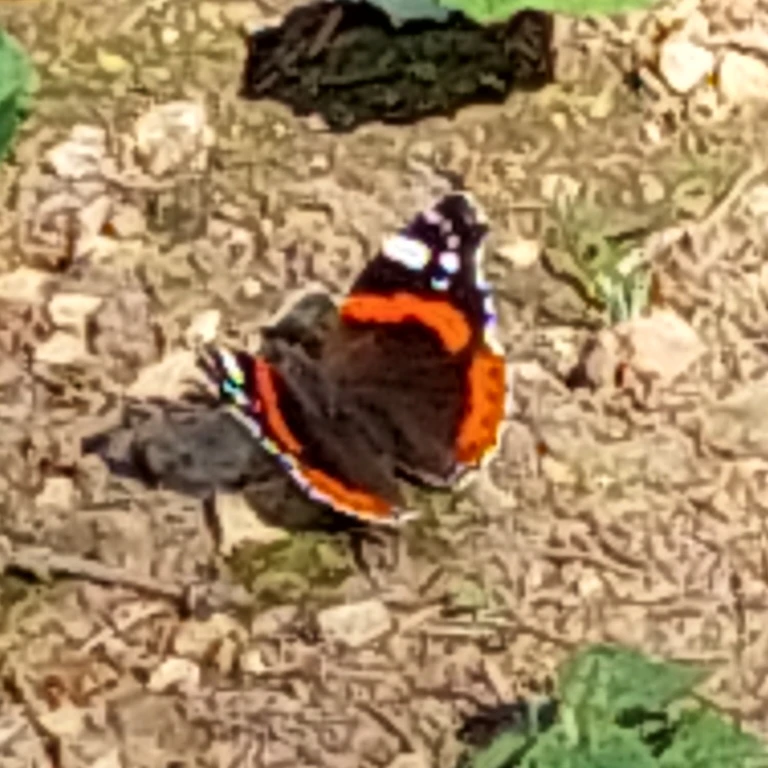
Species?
Vanessa atalanta
